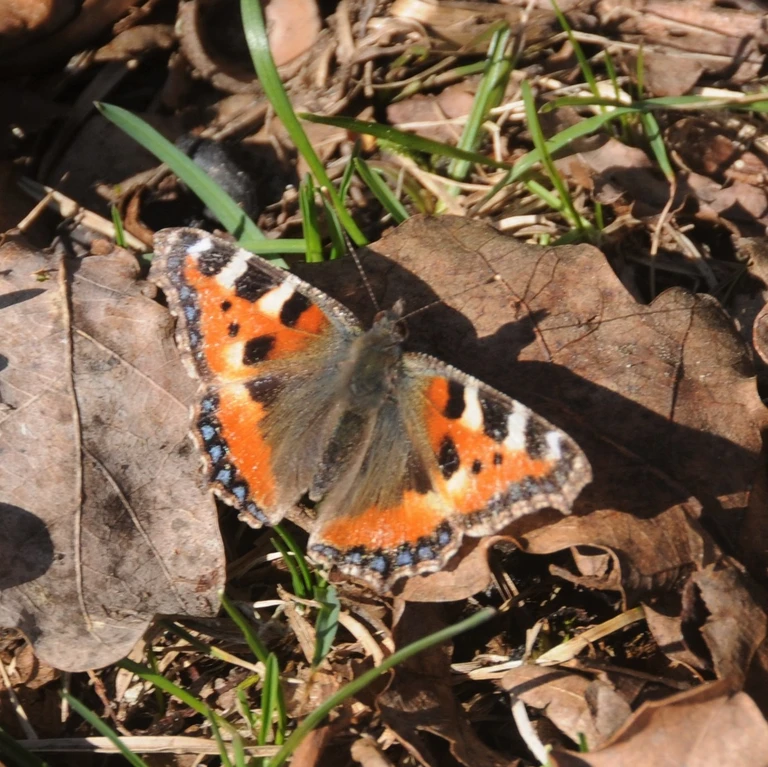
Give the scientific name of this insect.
Aglais urticae
